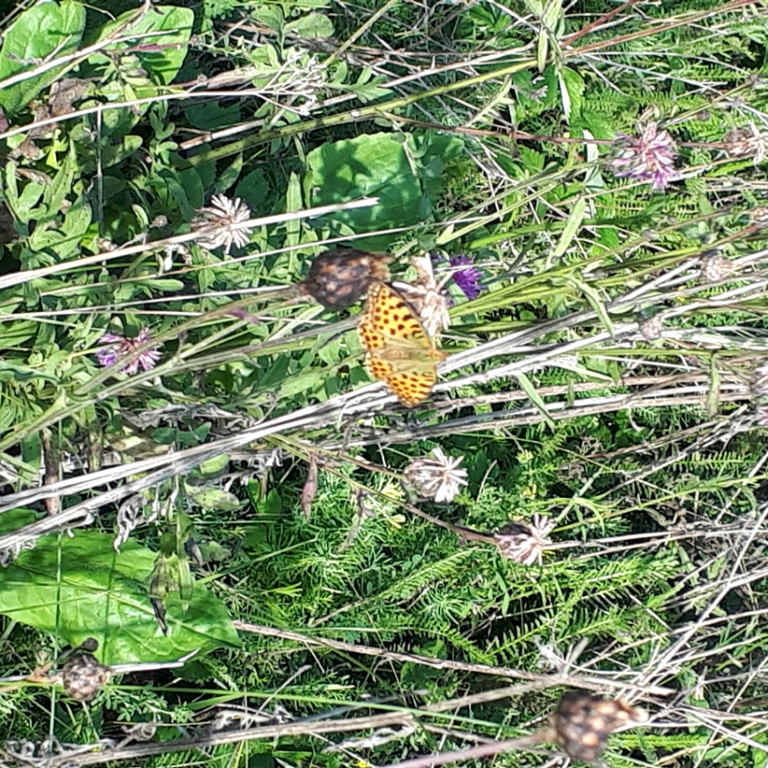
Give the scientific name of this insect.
Issoria lathonia
